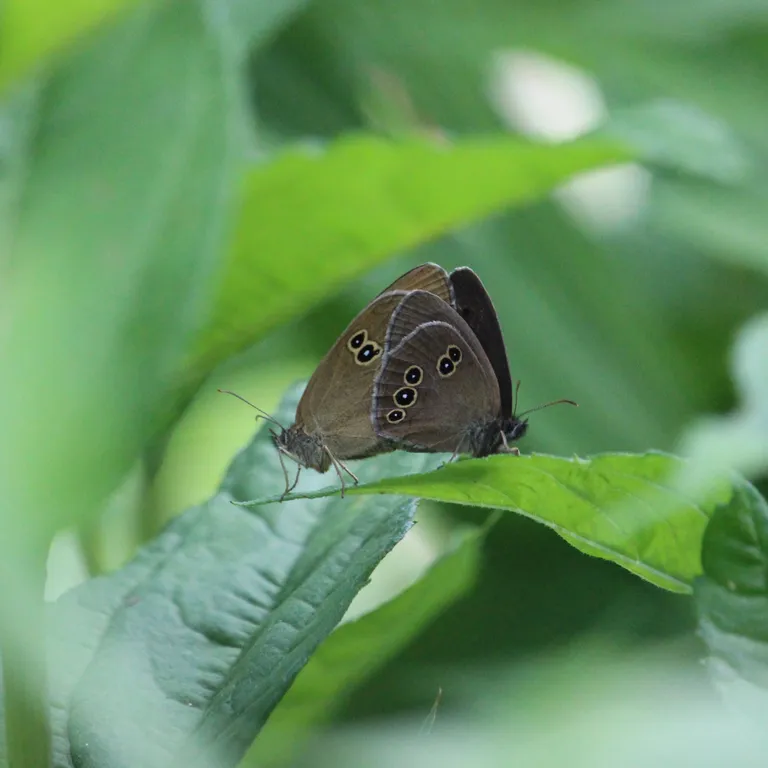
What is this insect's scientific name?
Aphantopus hyperantus
